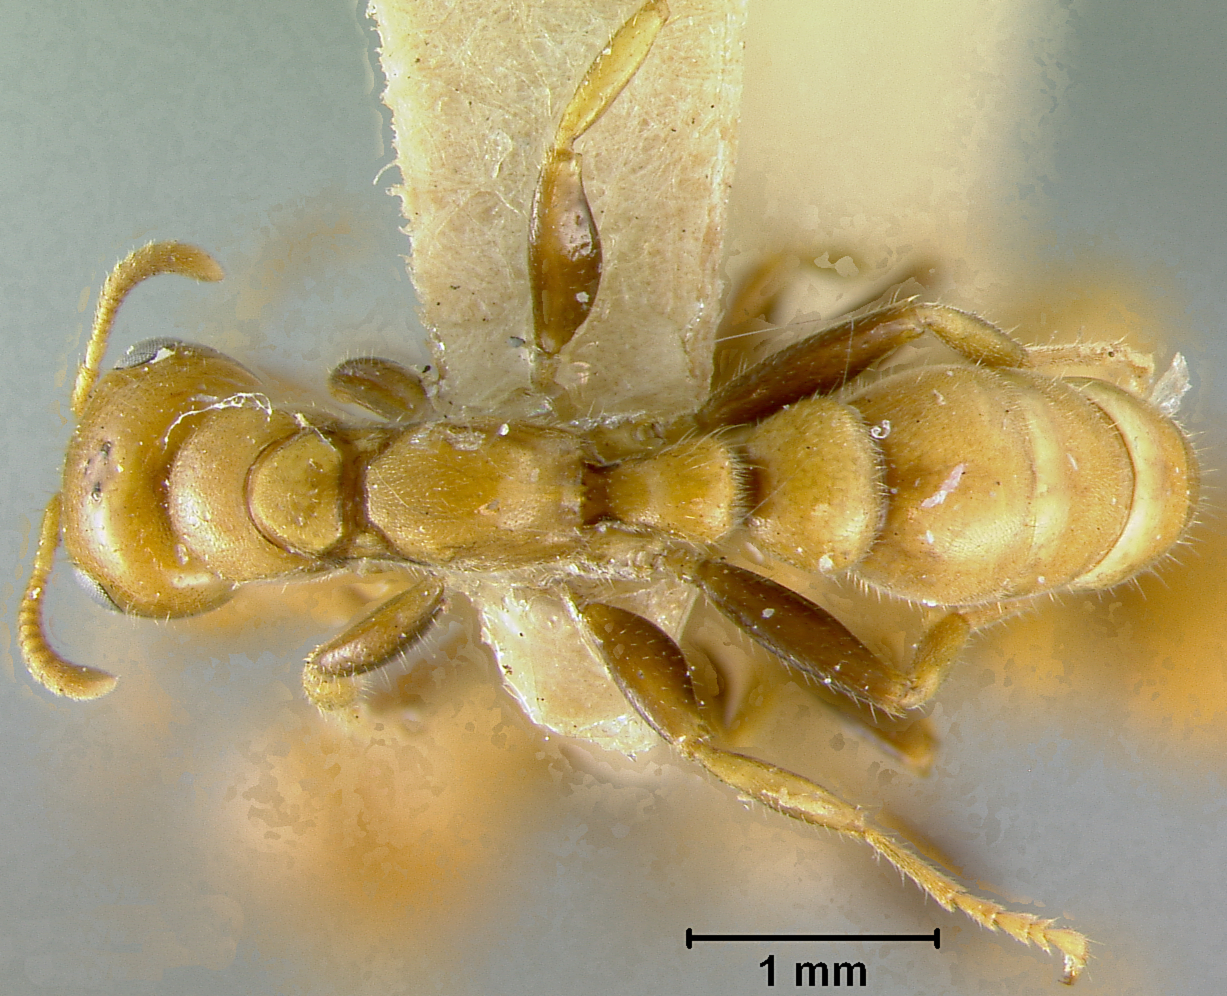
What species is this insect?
Pseudomyrma damnosa
